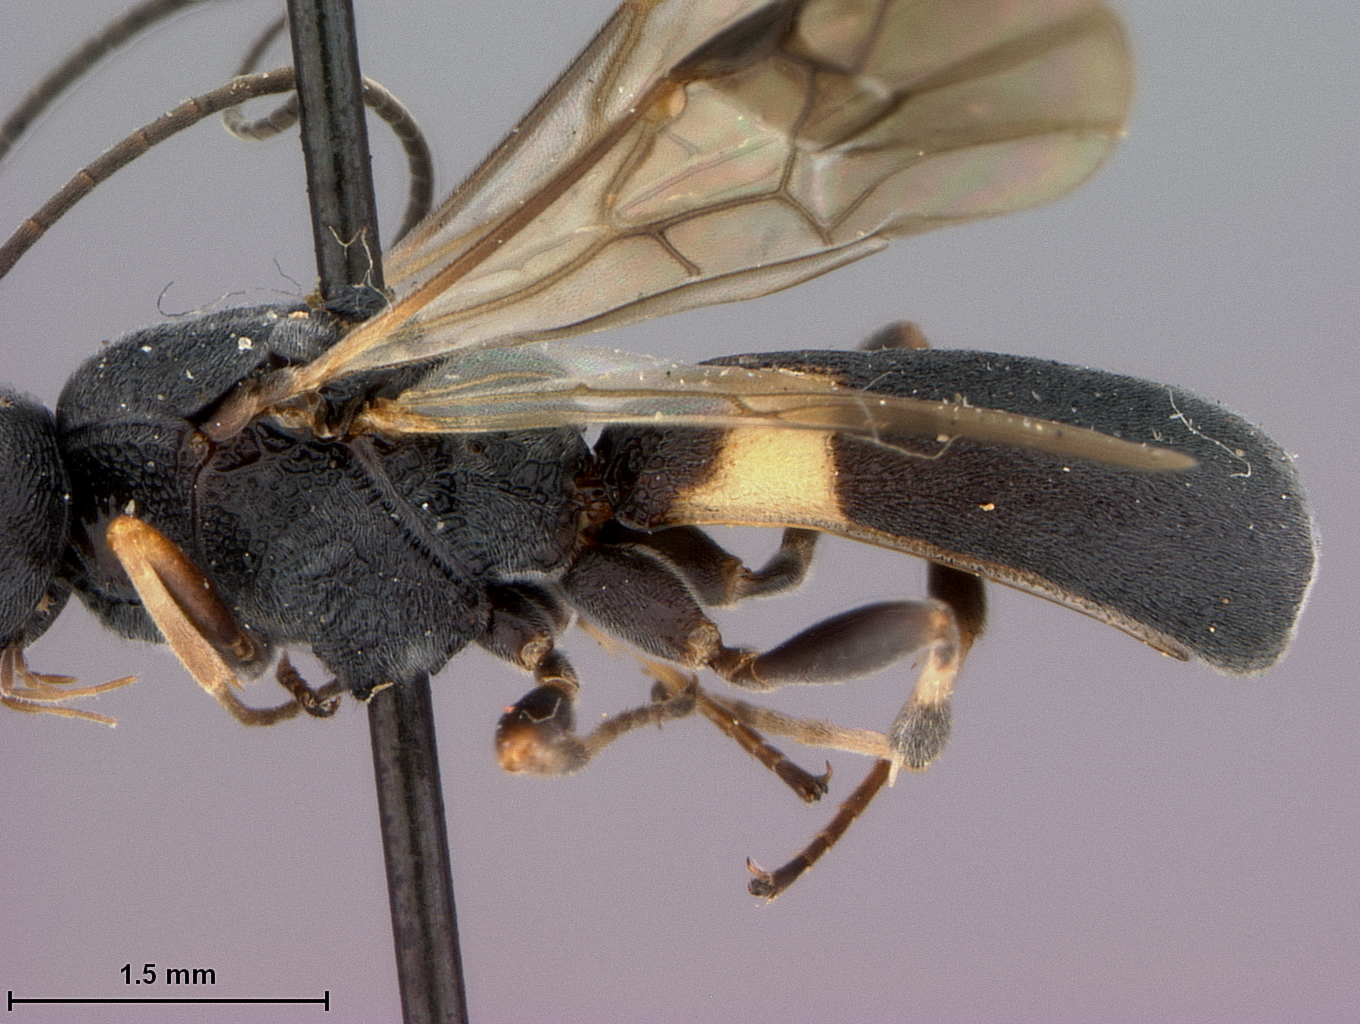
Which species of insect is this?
Chelonus chilonis
